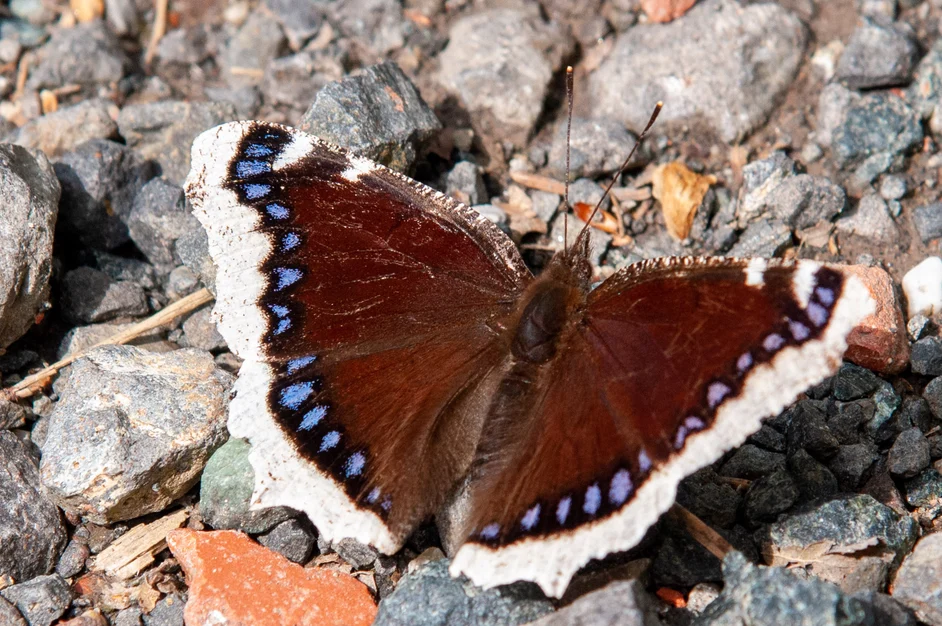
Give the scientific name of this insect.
Nymphalis antiopa
